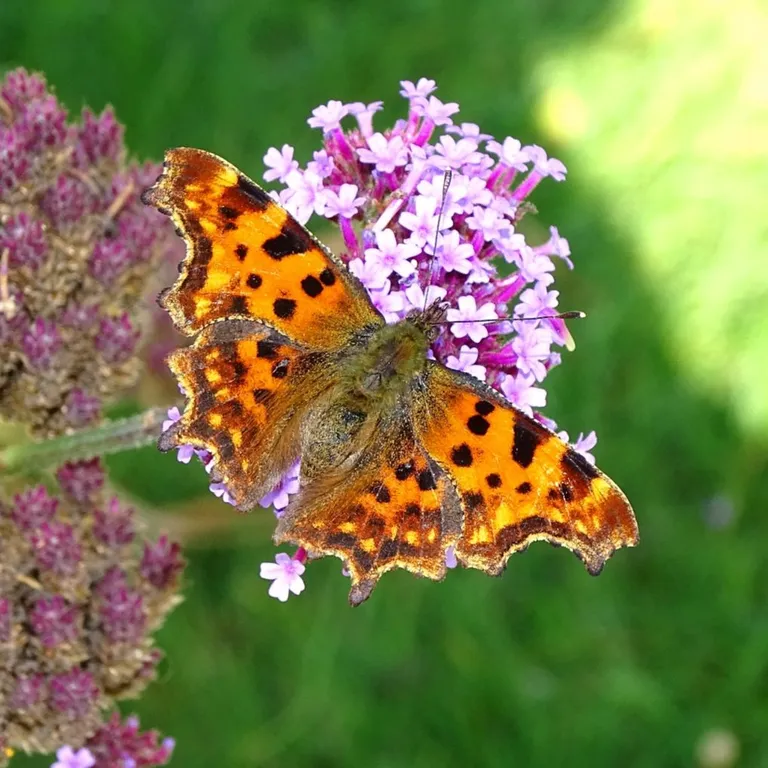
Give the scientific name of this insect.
Polygonia c-album
